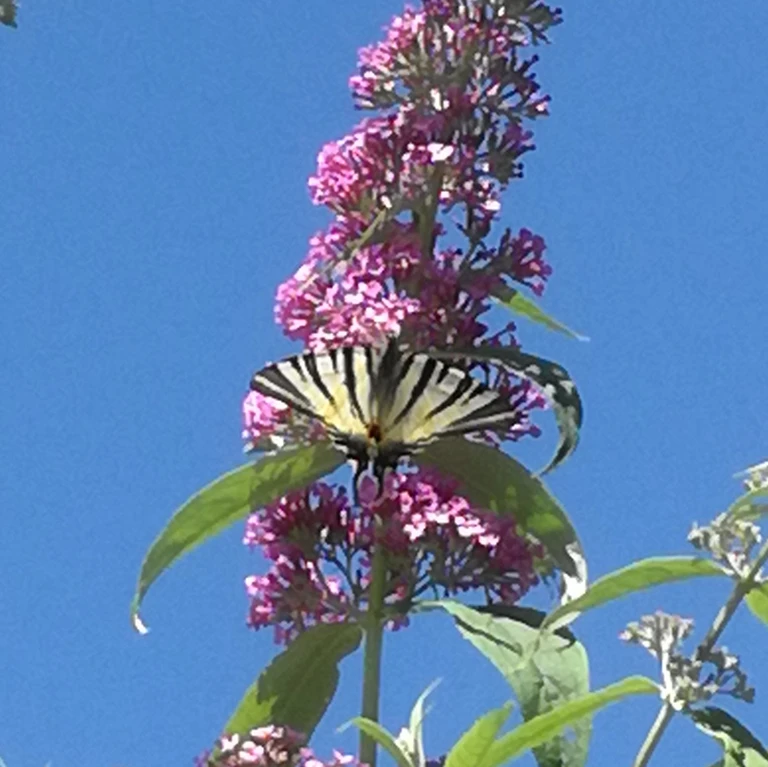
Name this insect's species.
Iphiclides podalirius
